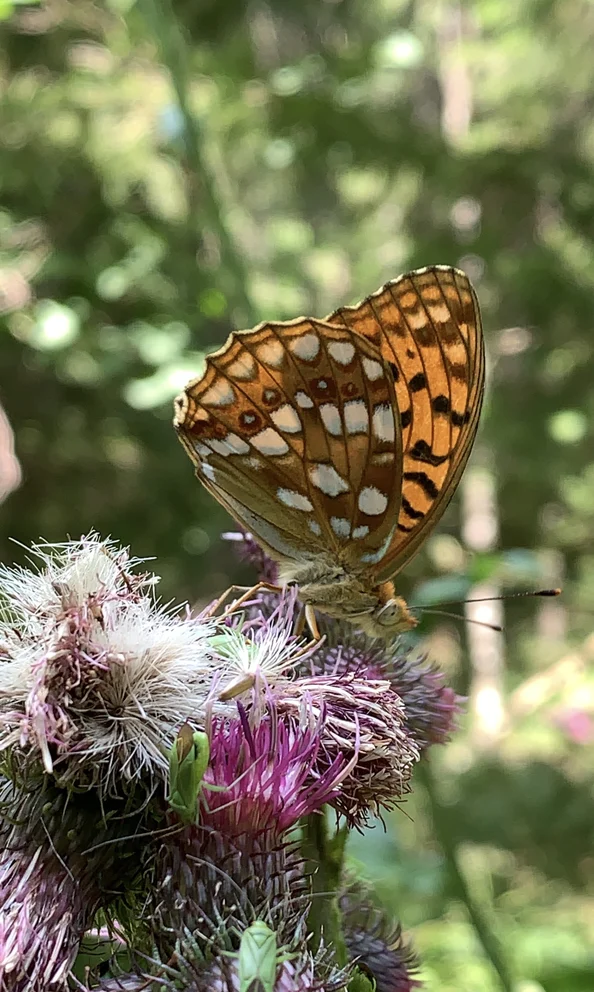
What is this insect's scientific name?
Fabriciana adippe
